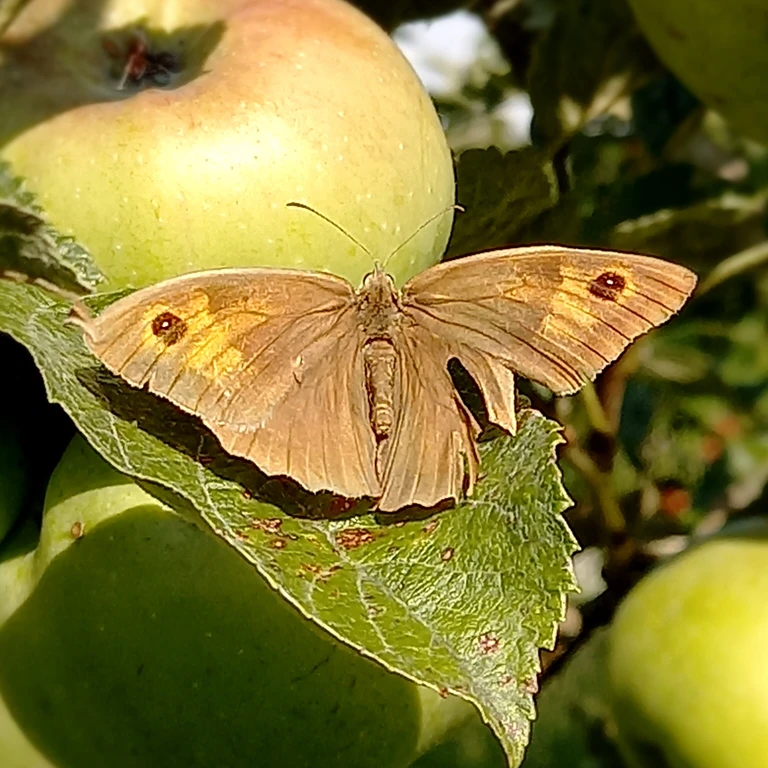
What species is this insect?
Maniola jurtina
